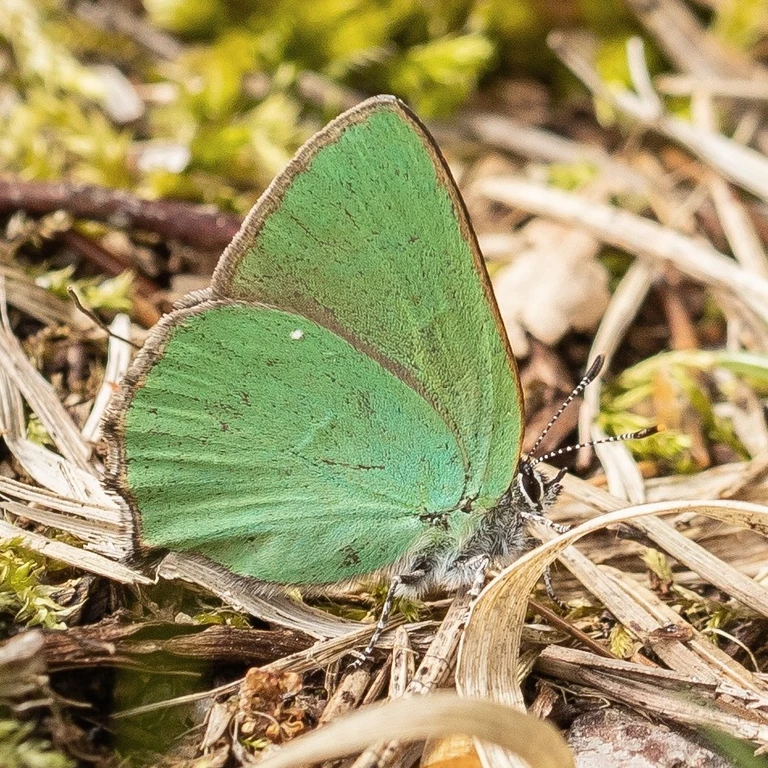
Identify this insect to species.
Callophrys rubi
